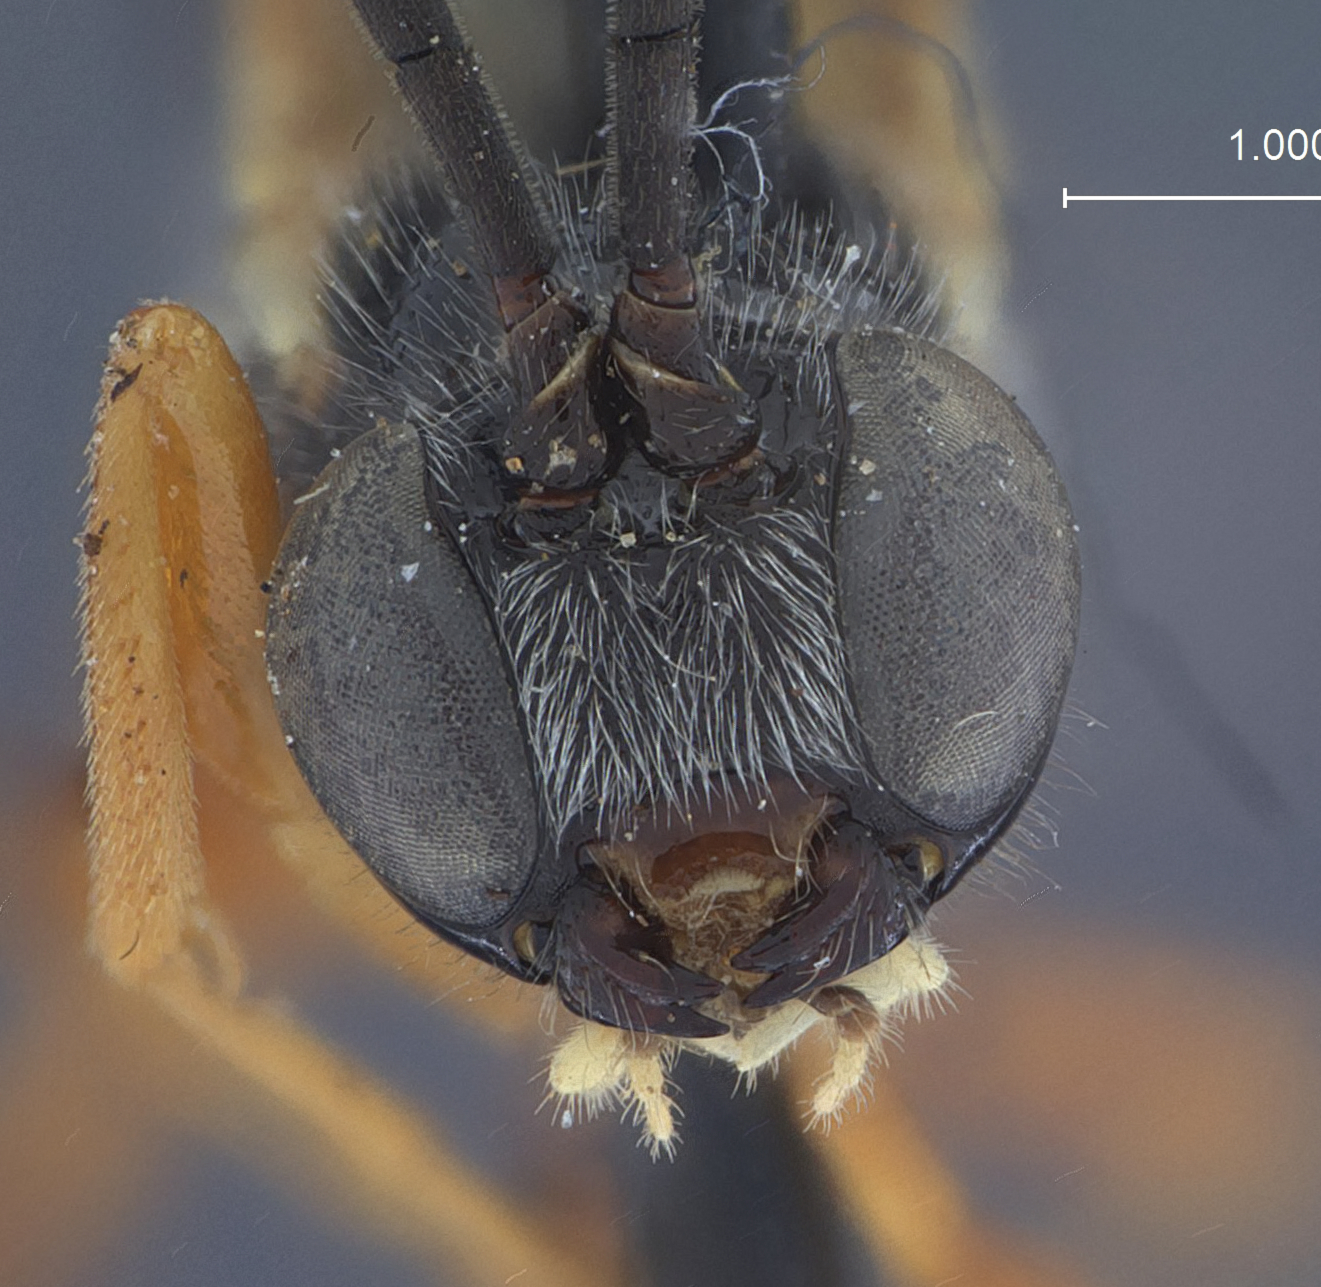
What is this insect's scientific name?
Dolichomitus messor
